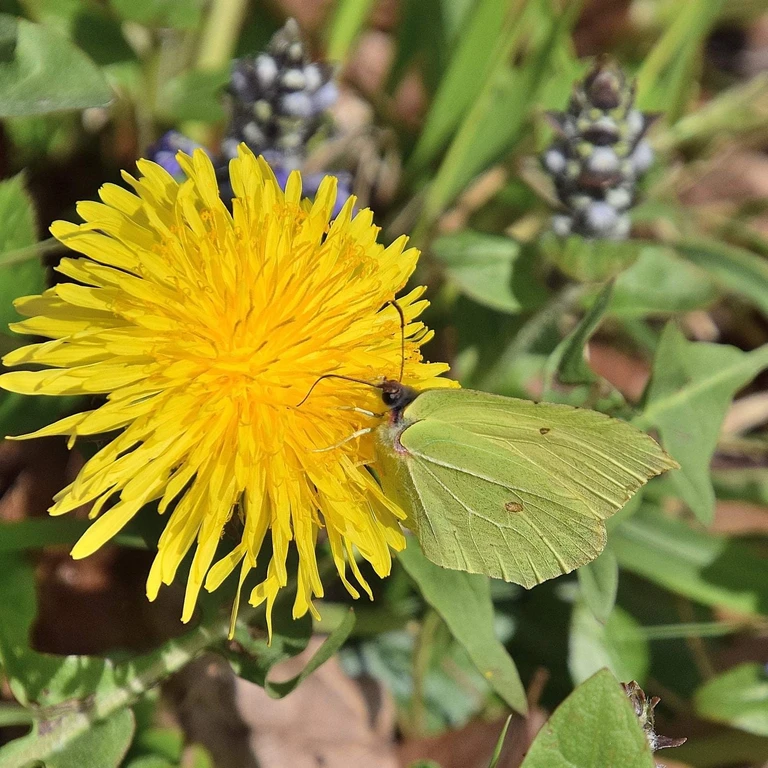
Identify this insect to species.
Gonepteryx rhamni
